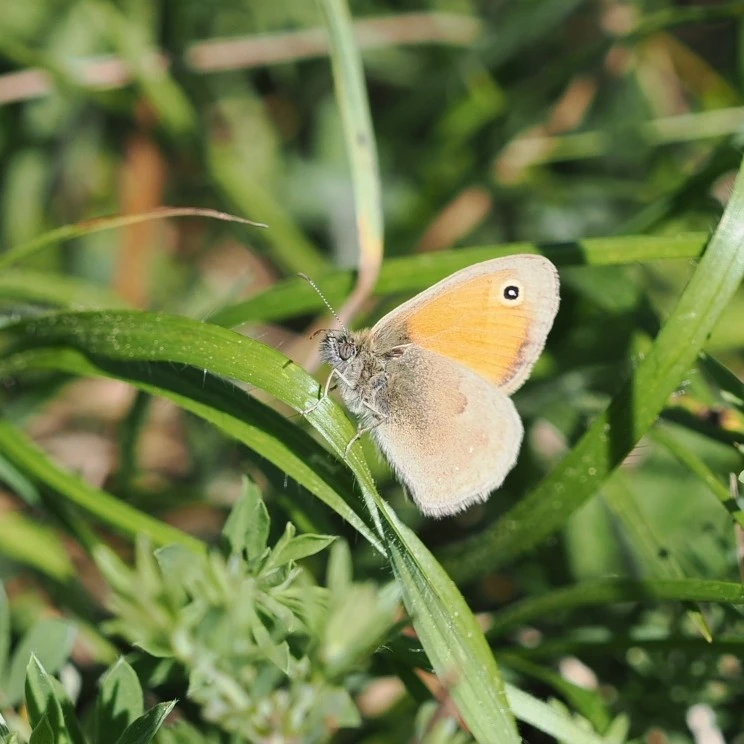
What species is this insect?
Coenonympha pamphilus
